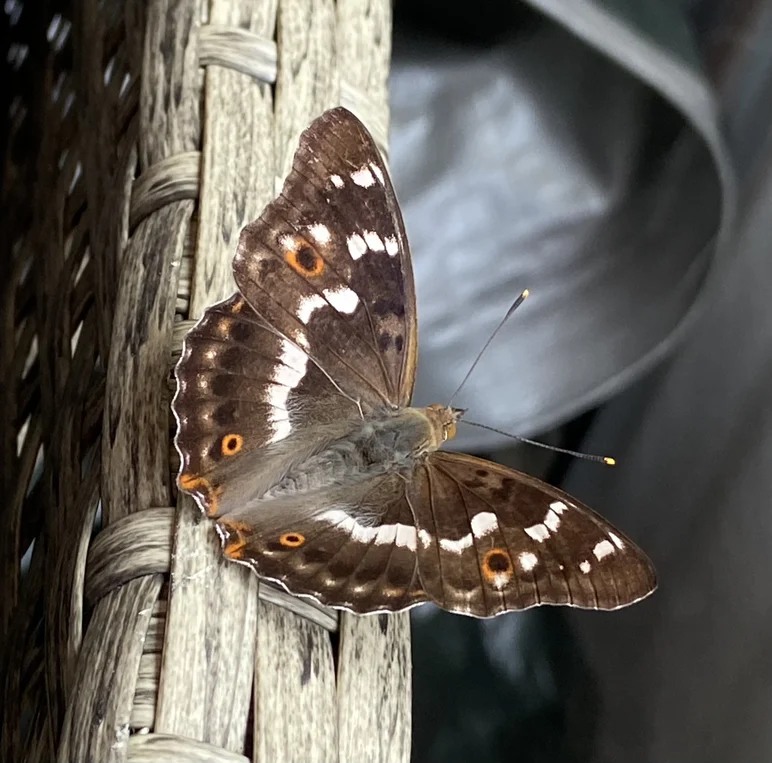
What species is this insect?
Apatura ilia
